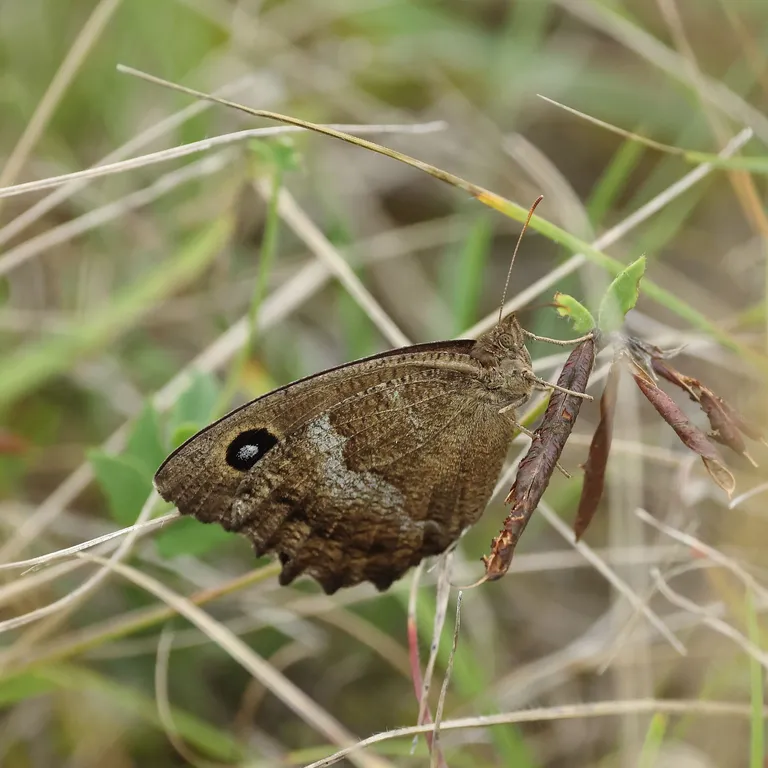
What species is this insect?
Minois dryas
